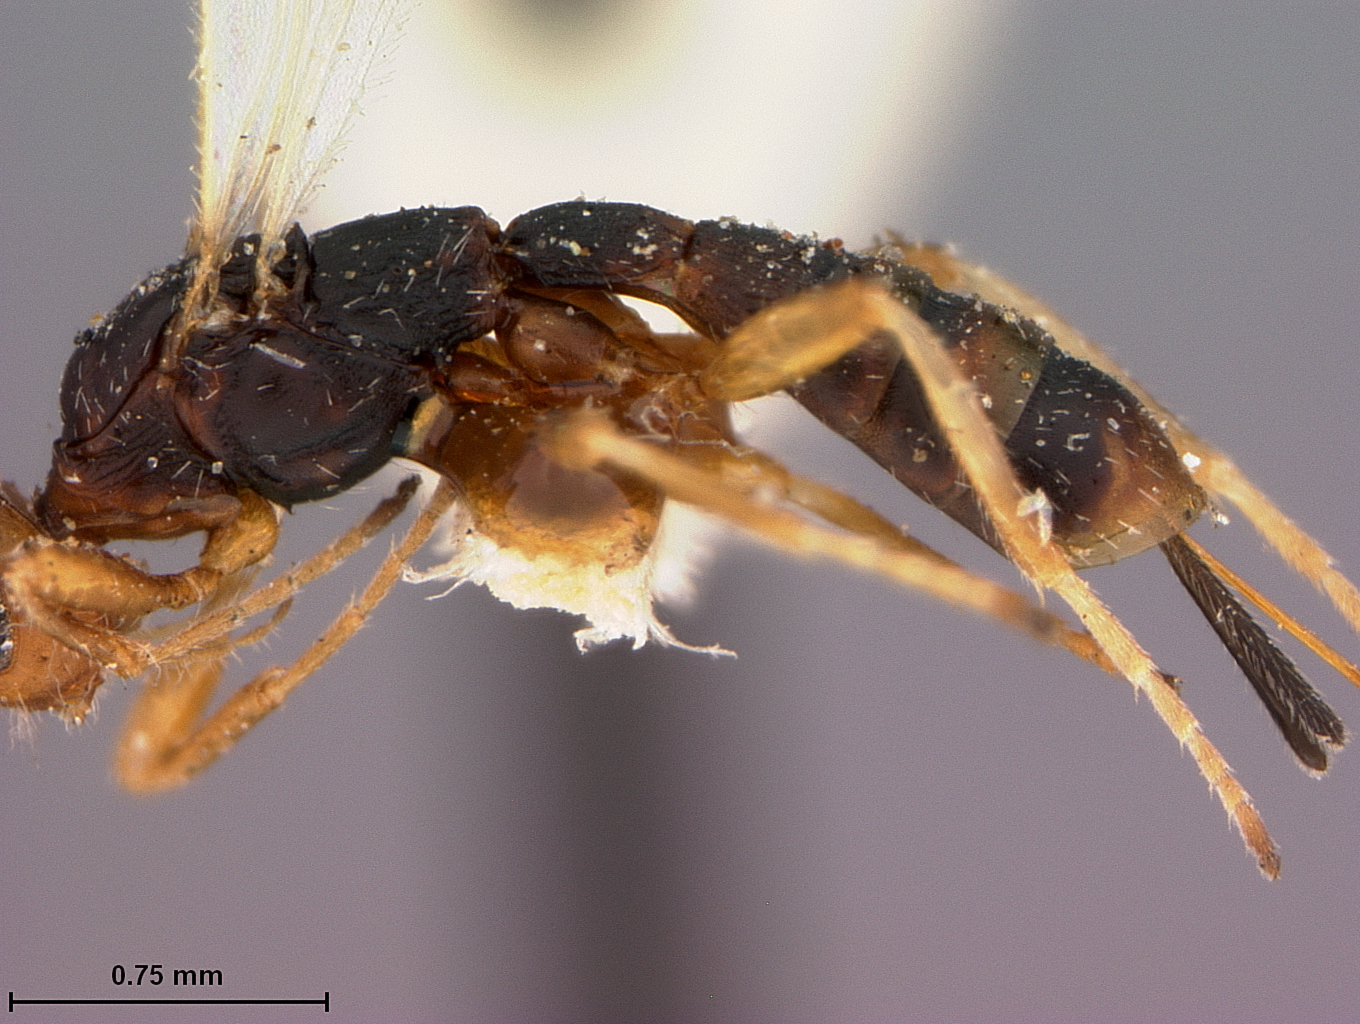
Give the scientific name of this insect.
Rhaconotus badius
